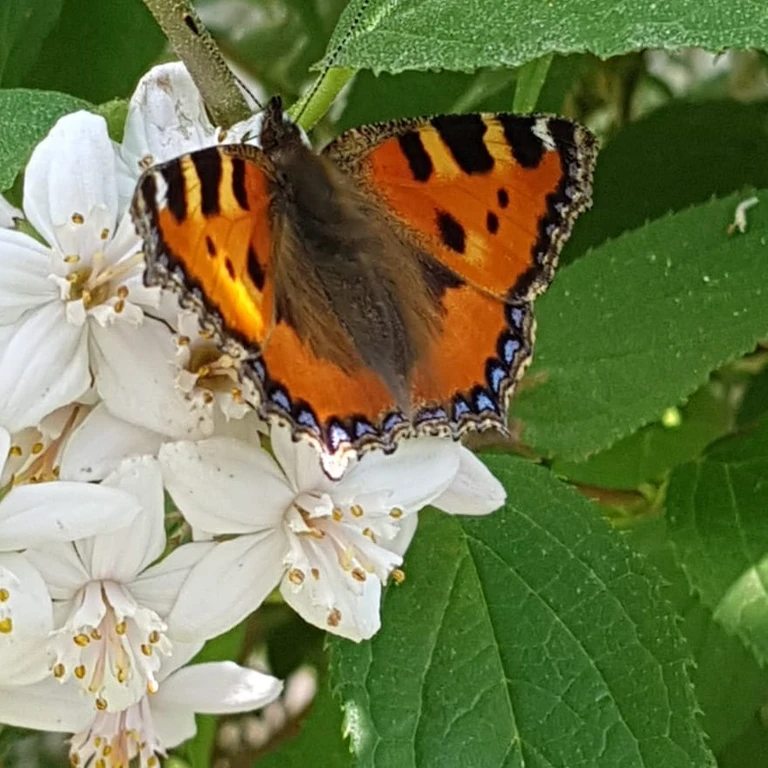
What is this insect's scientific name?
Aglais urticae
